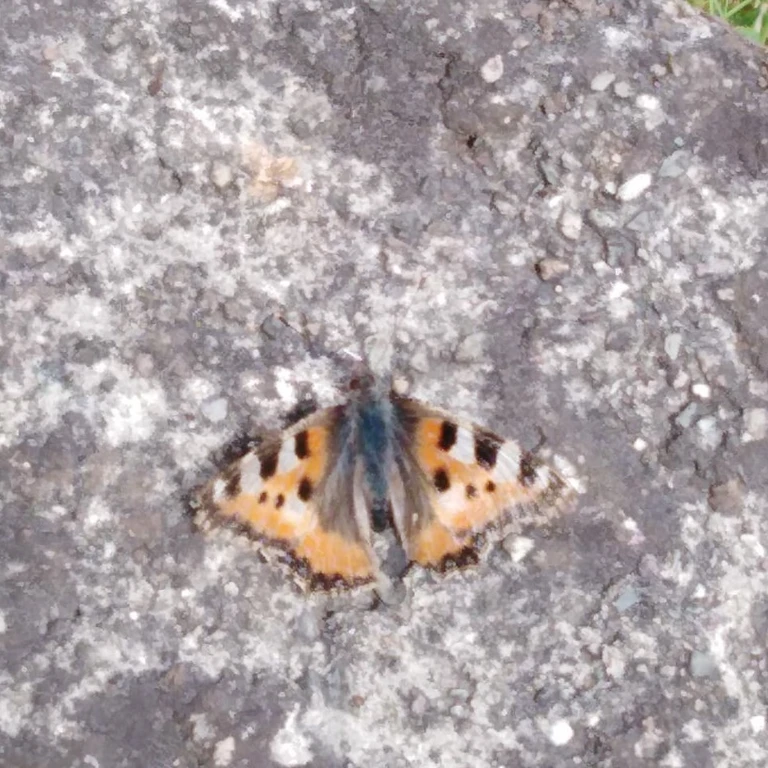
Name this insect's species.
Aglais urticae
